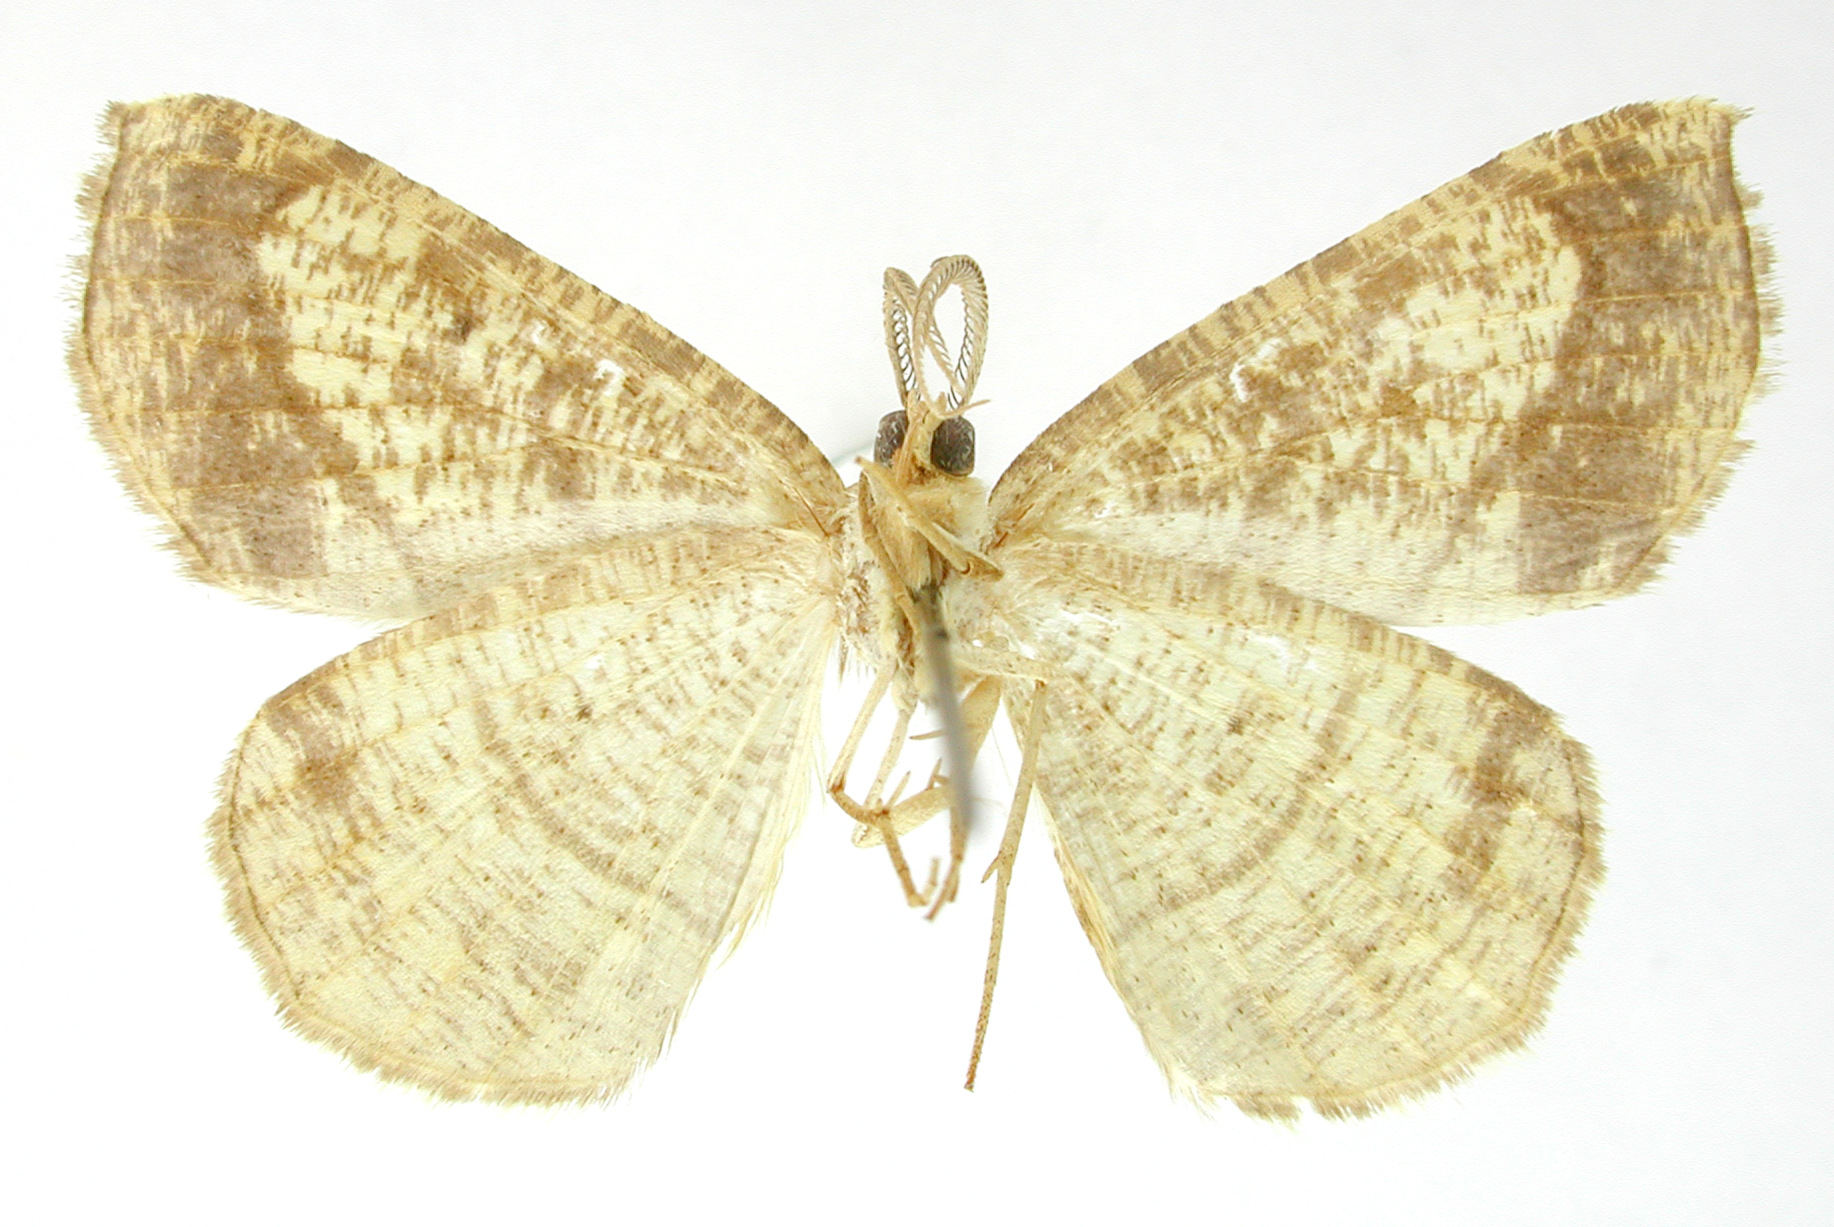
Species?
Apicia commota
